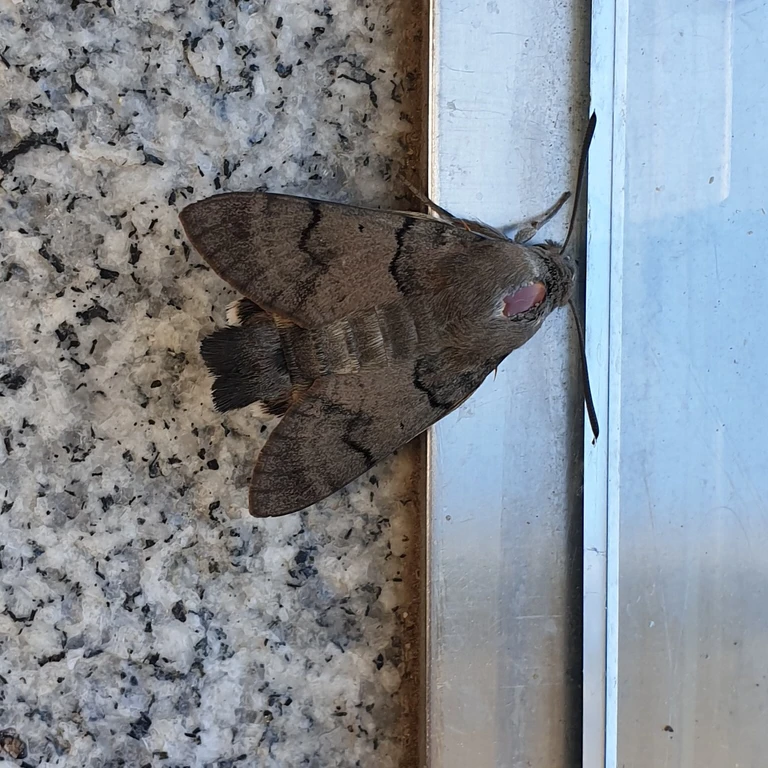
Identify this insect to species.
Macroglossum stellatarum
